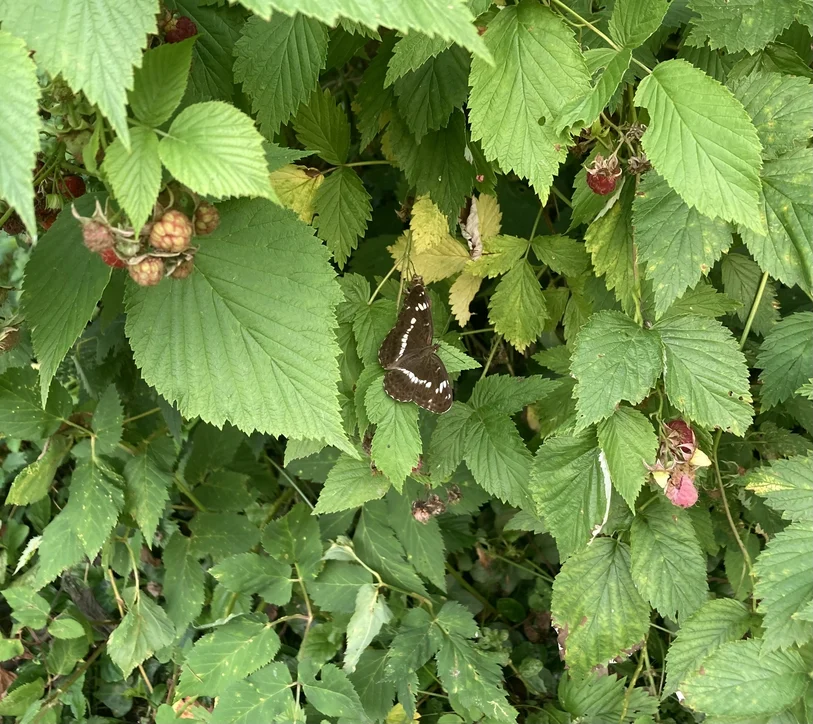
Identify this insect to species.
Limenitis camilla (also Ladoga camilla)
